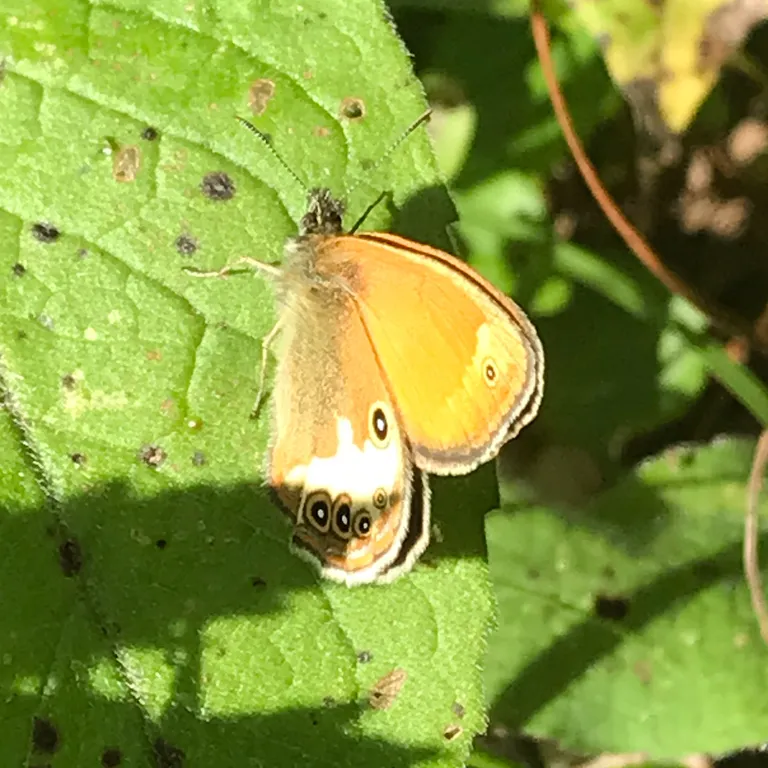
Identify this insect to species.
Coenonympha arcania
